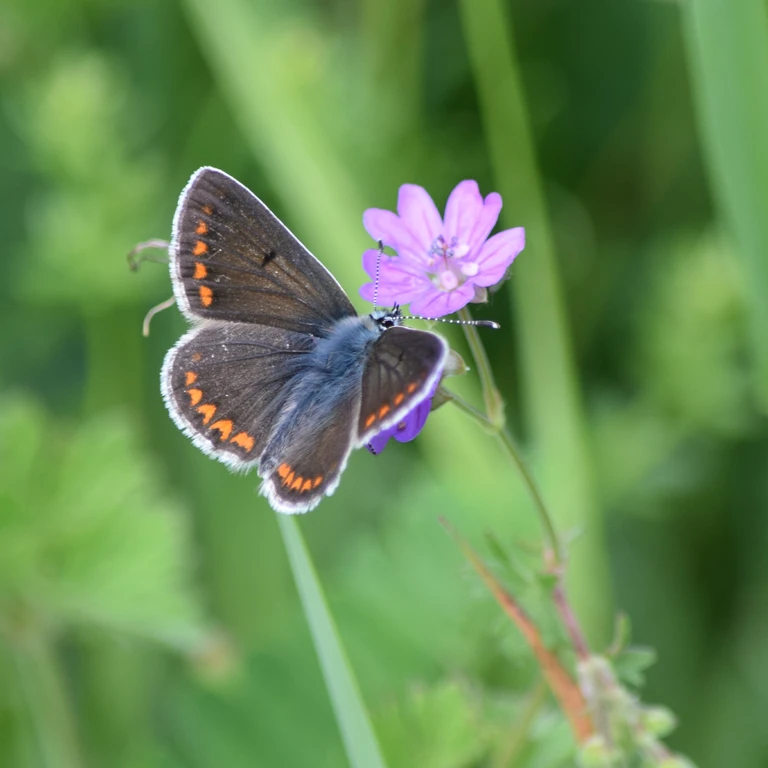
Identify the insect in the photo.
Aricia agestis/artaxerxes
